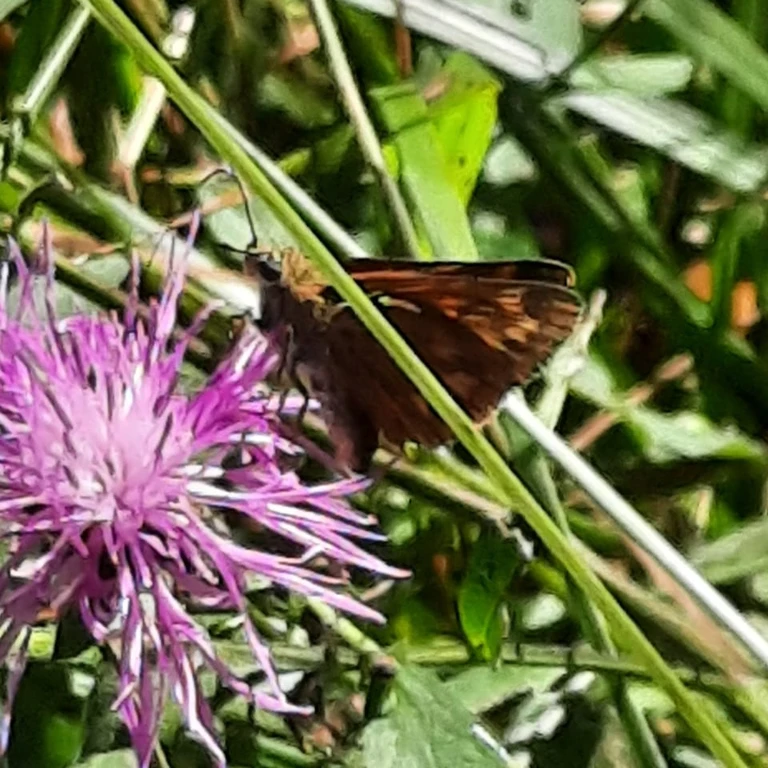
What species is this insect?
Ochlodes sylvanus (also Ochlodes venata)
